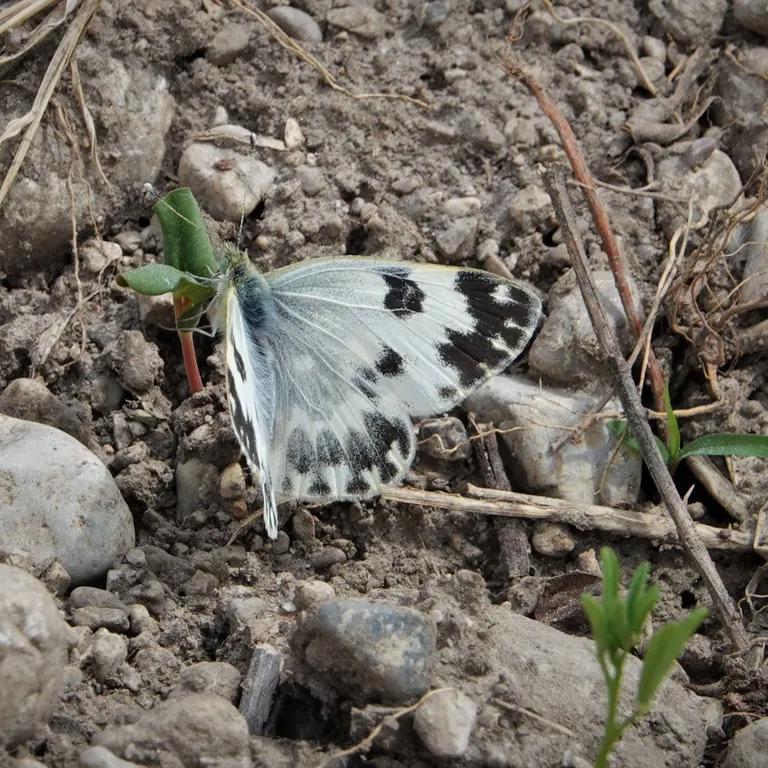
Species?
Pontia edusa
